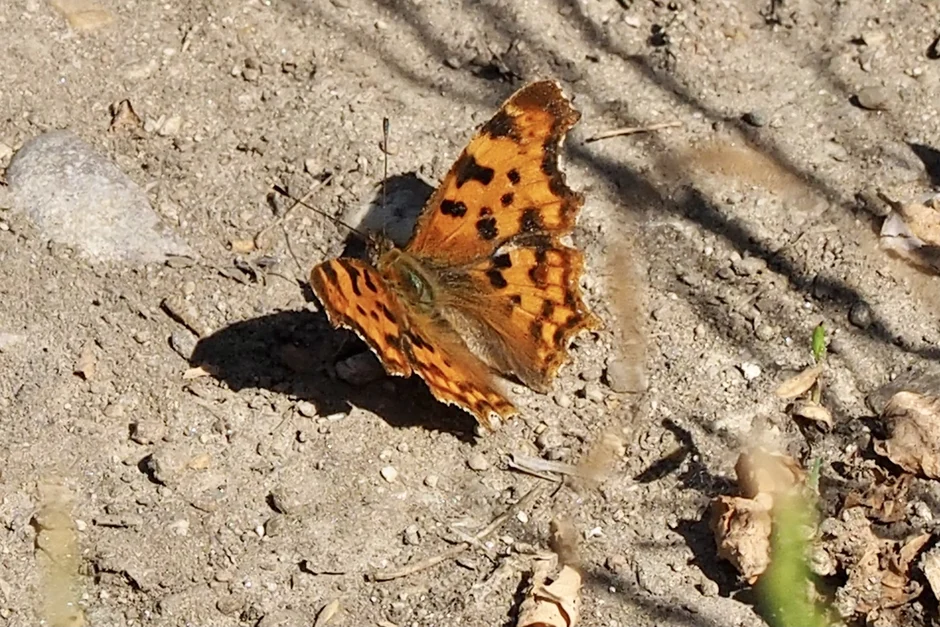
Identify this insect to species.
Polygonia c-album
